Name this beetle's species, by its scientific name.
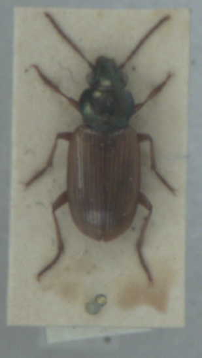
Pogonus luridipennis
